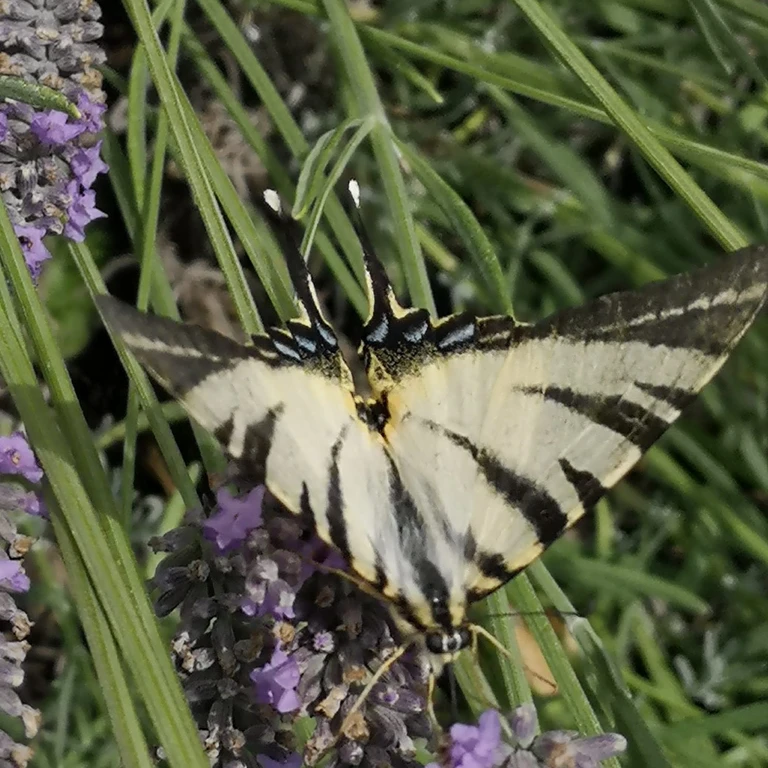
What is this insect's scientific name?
Iphiclides podalirius
